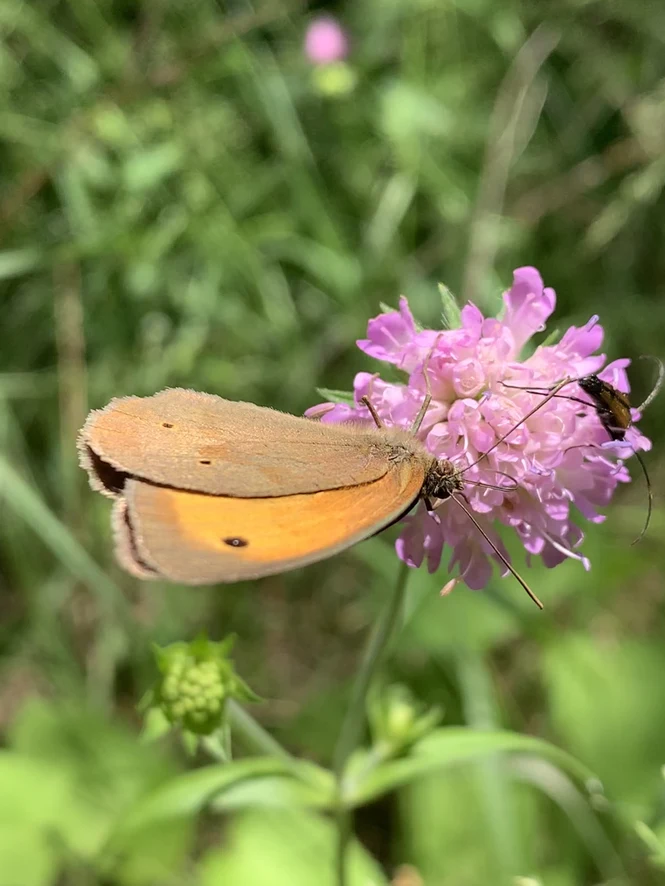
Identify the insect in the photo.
Maniola jurtina
